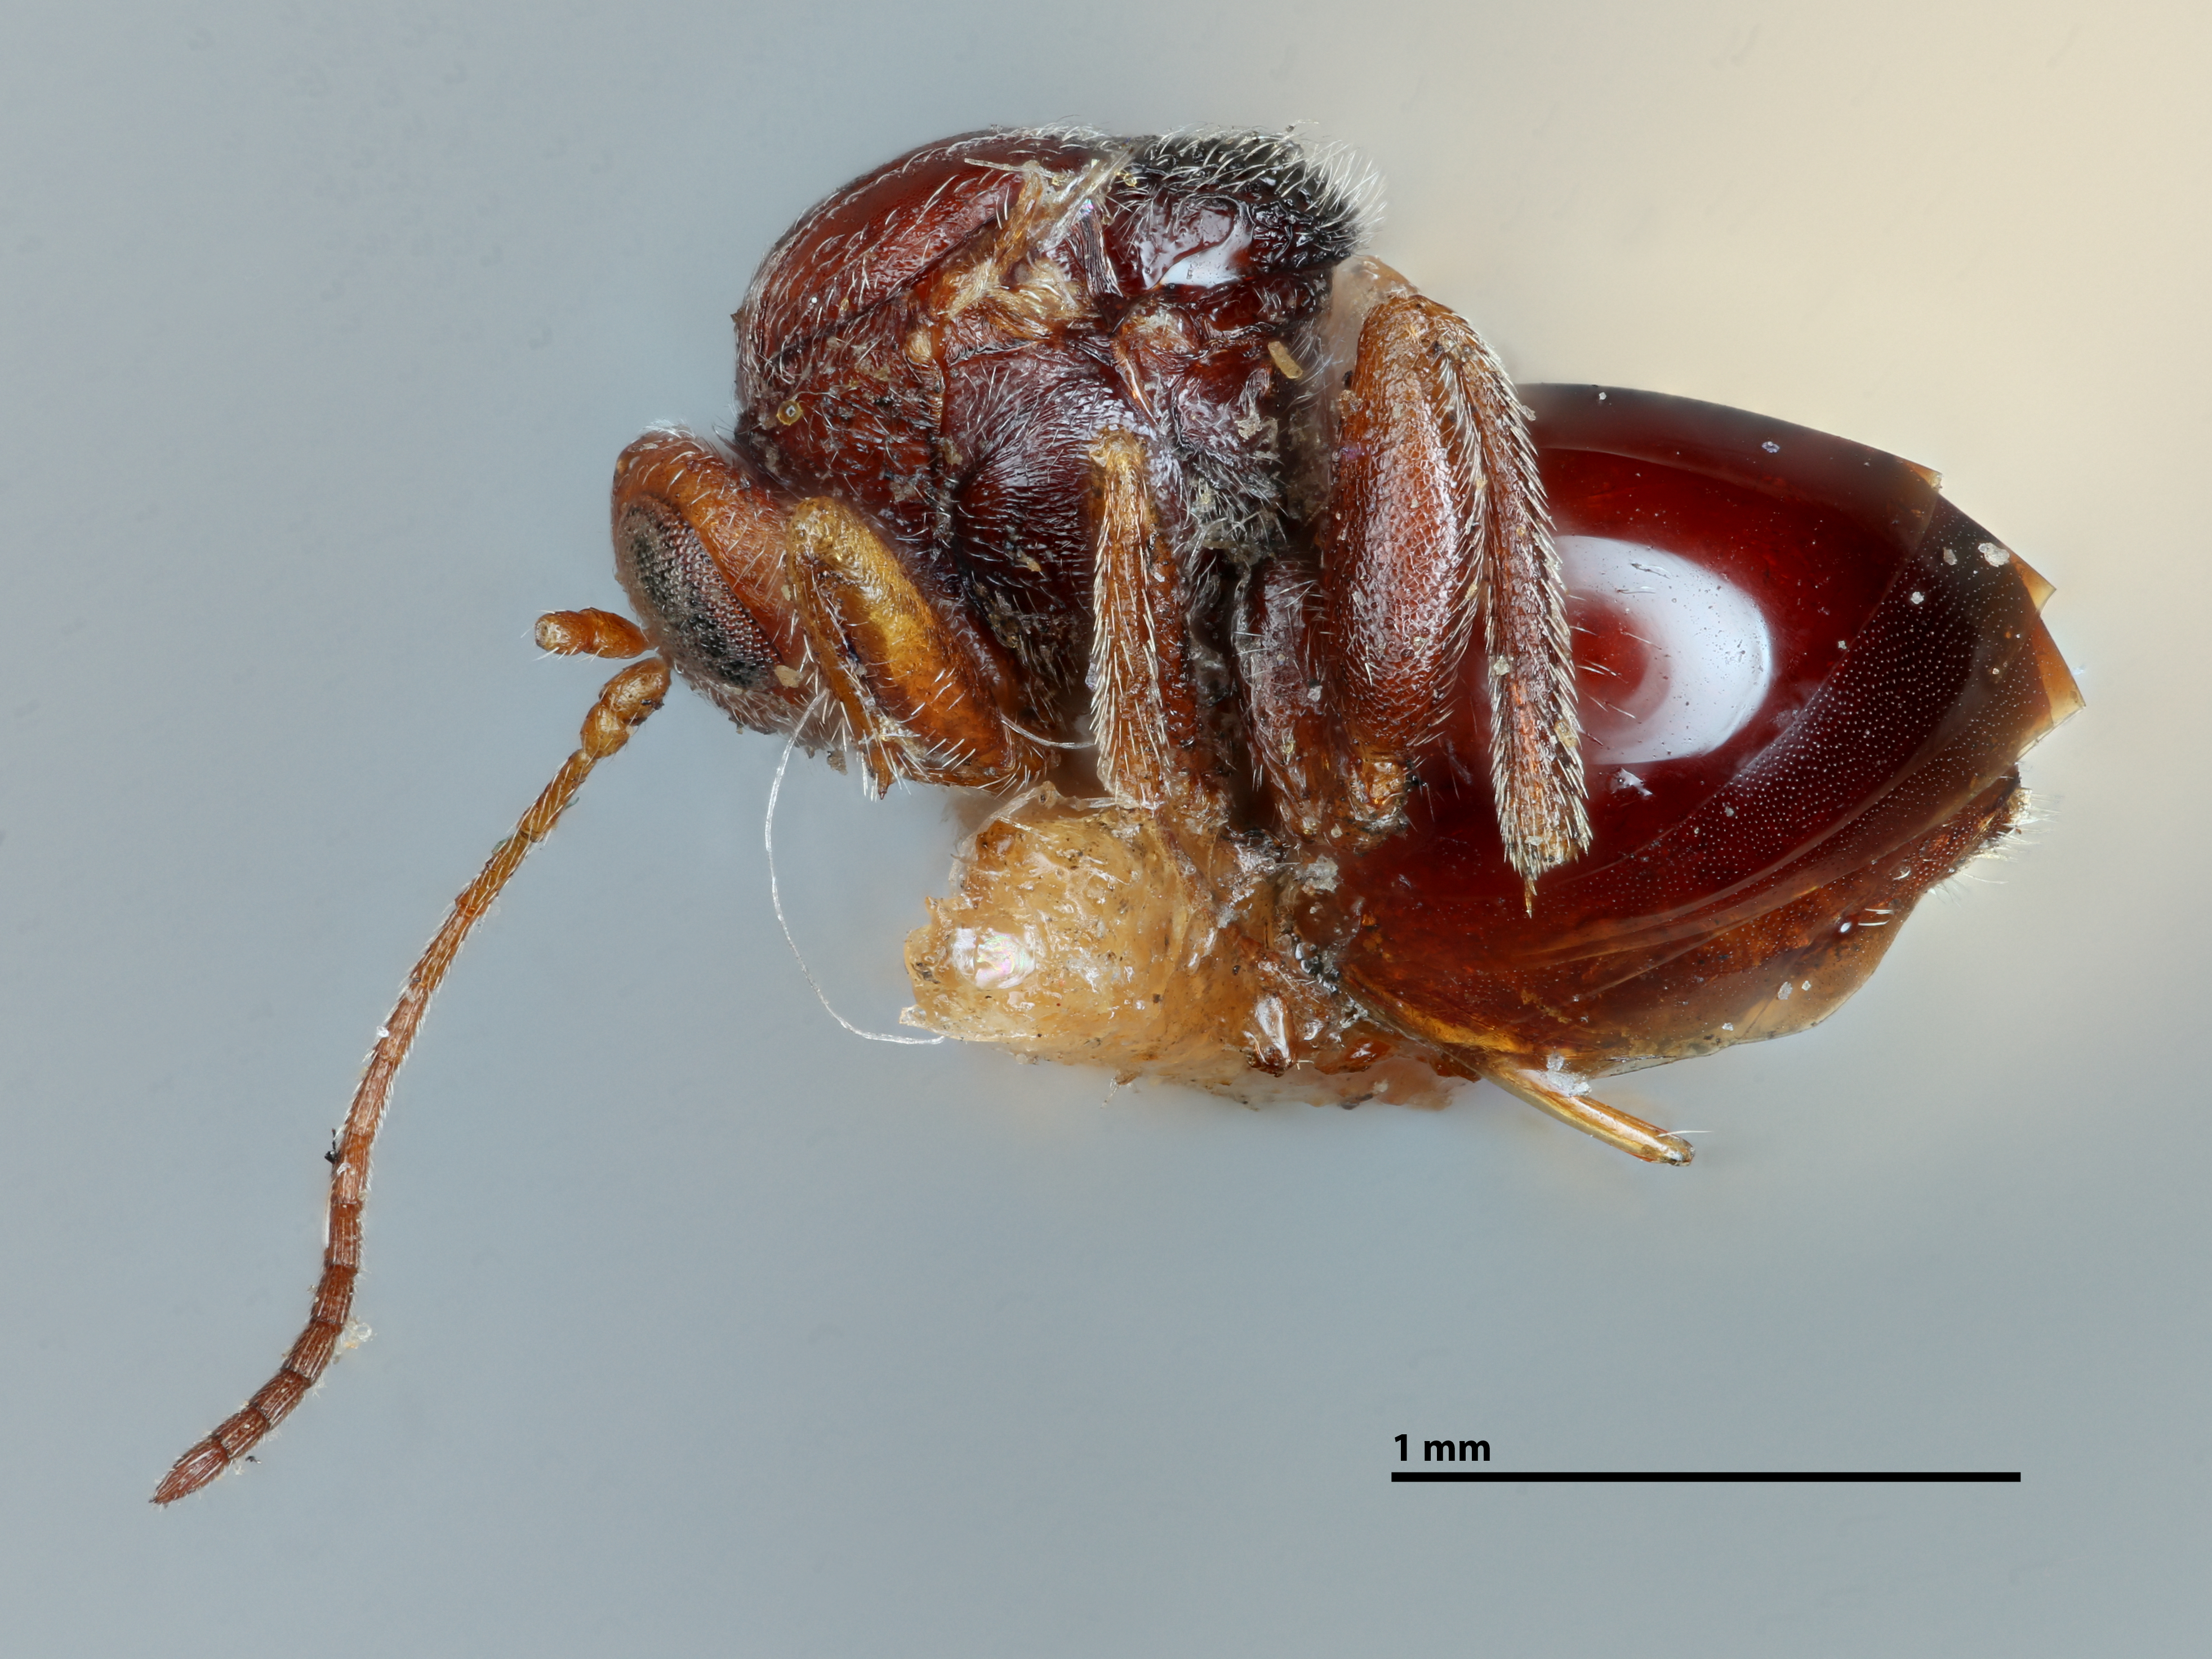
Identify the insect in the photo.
Andricus stropus
